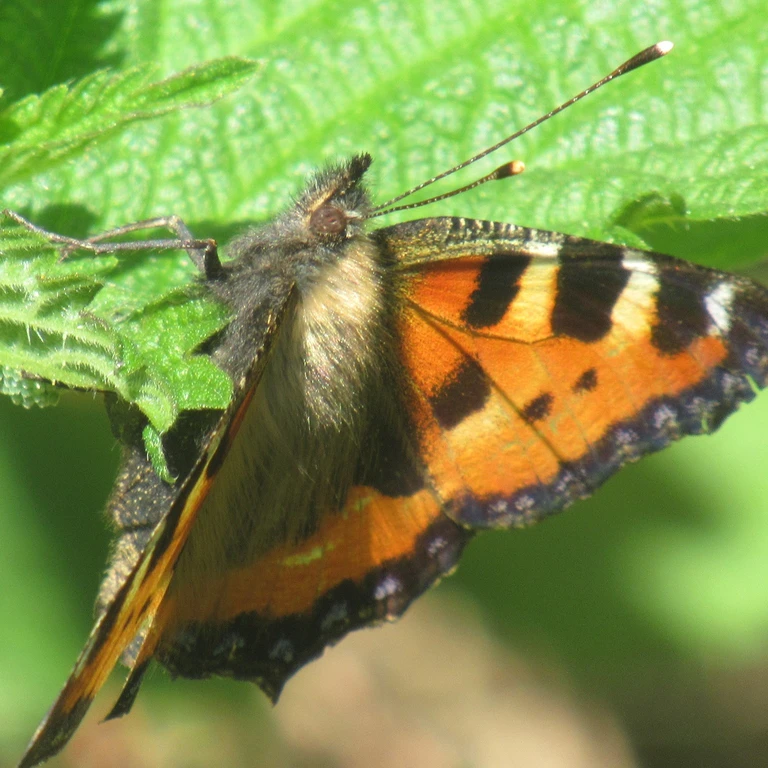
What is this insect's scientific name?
Aglais urticae
